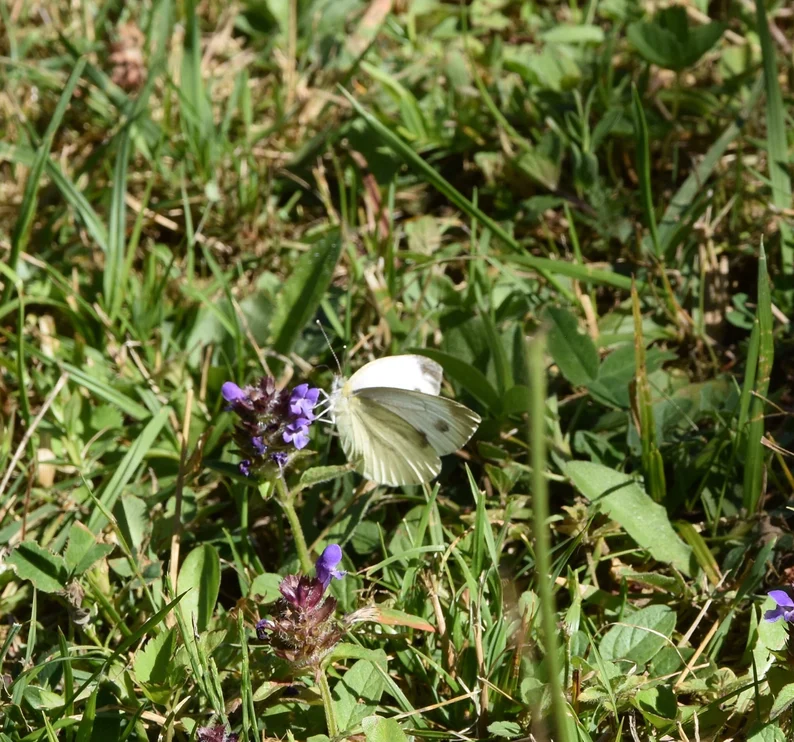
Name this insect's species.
Pieris napi
